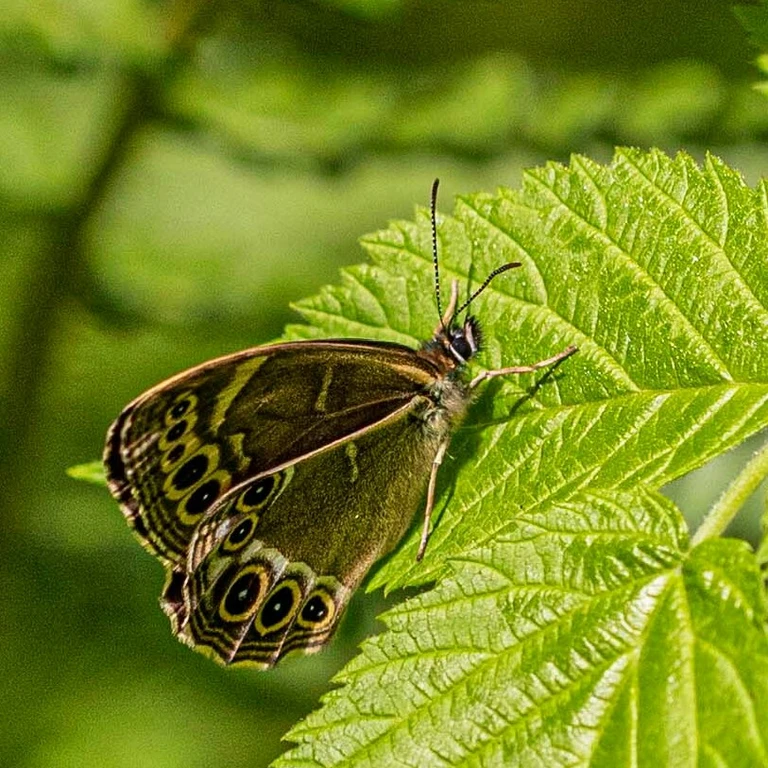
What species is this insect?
Lopinga achine (also Pararge achine)
